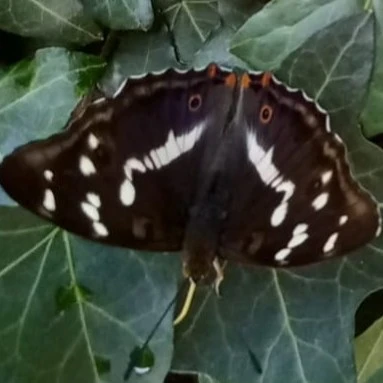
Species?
Apatura iris
